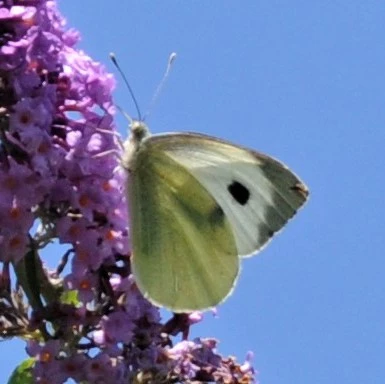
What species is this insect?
Pieris brassicae
